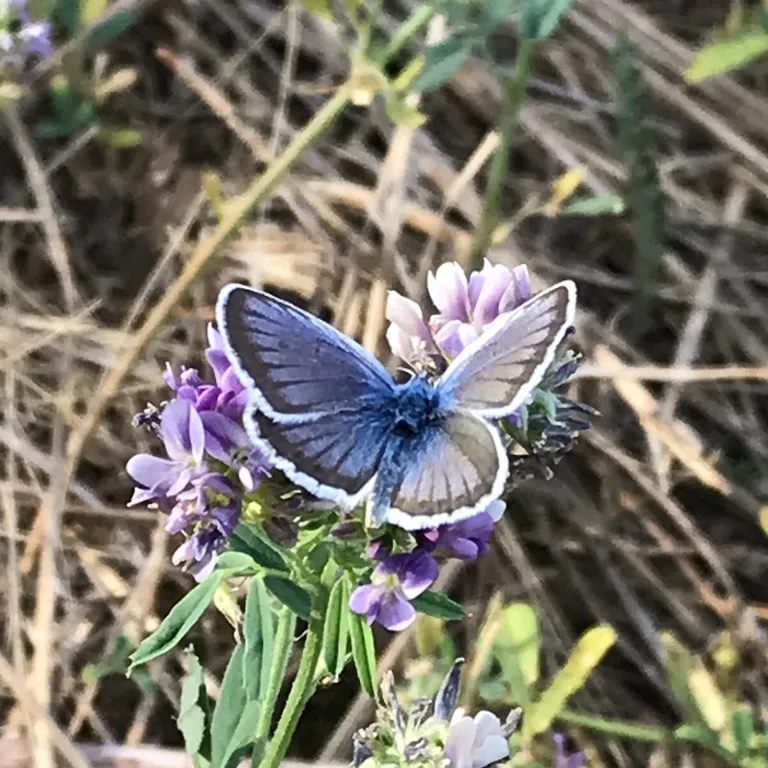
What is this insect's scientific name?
Plebejus argus
